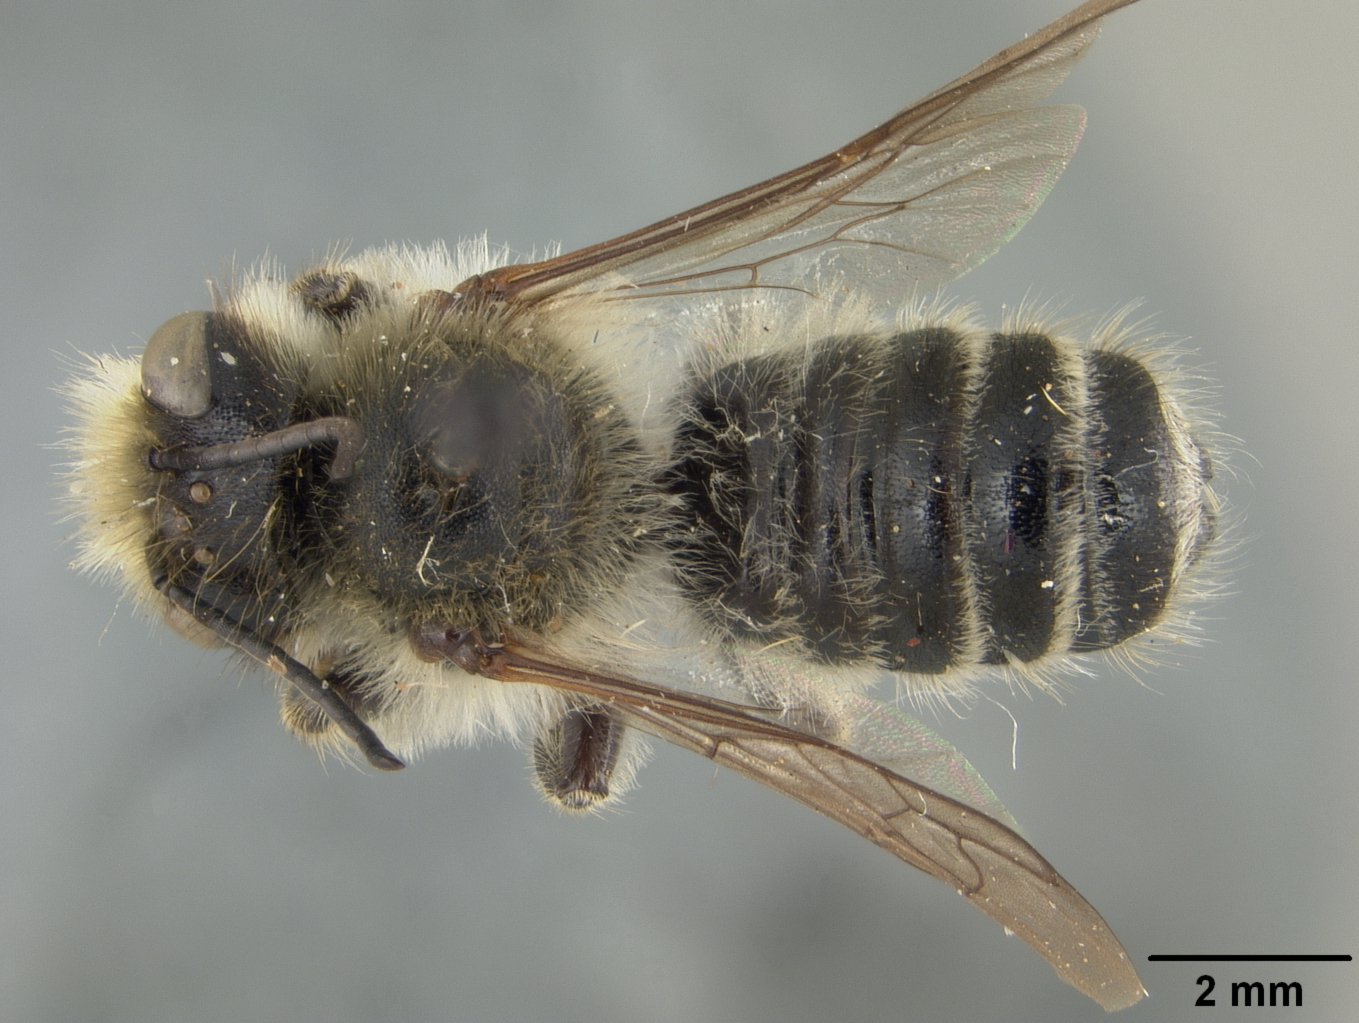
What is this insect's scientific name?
Megachile lignisecula
